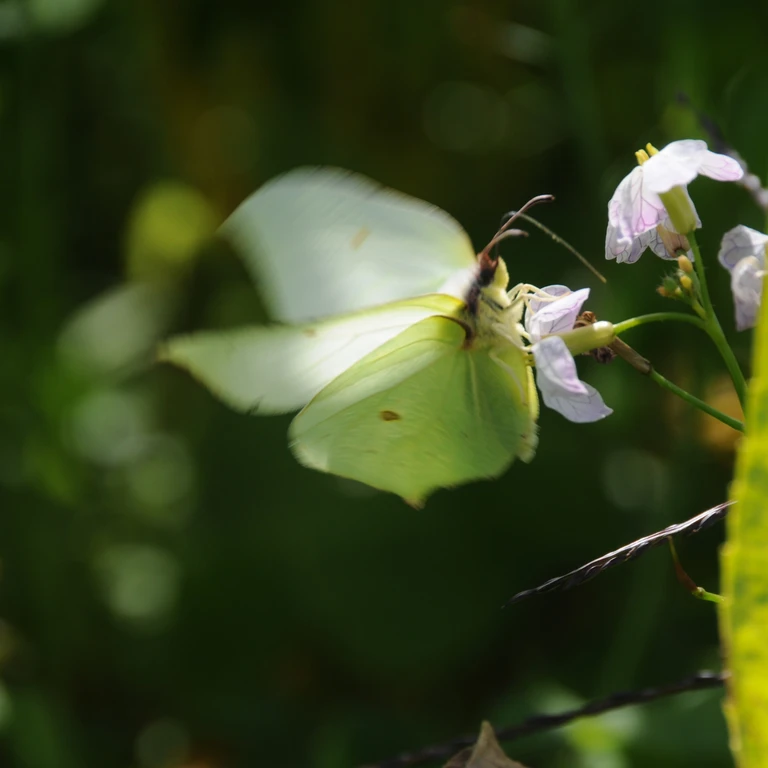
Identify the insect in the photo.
Gonepteryx rhamni
